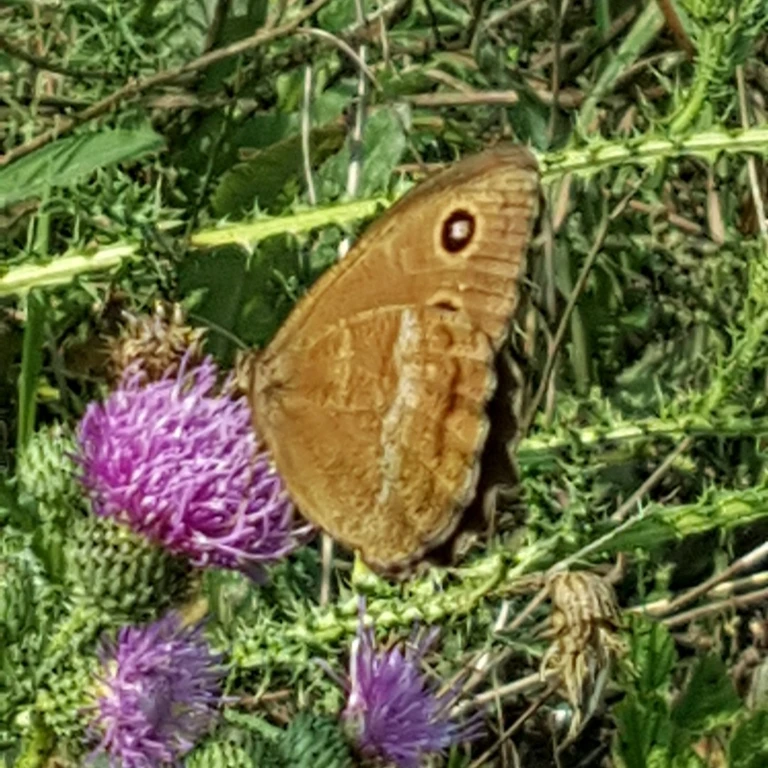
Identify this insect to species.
Minois dryas
